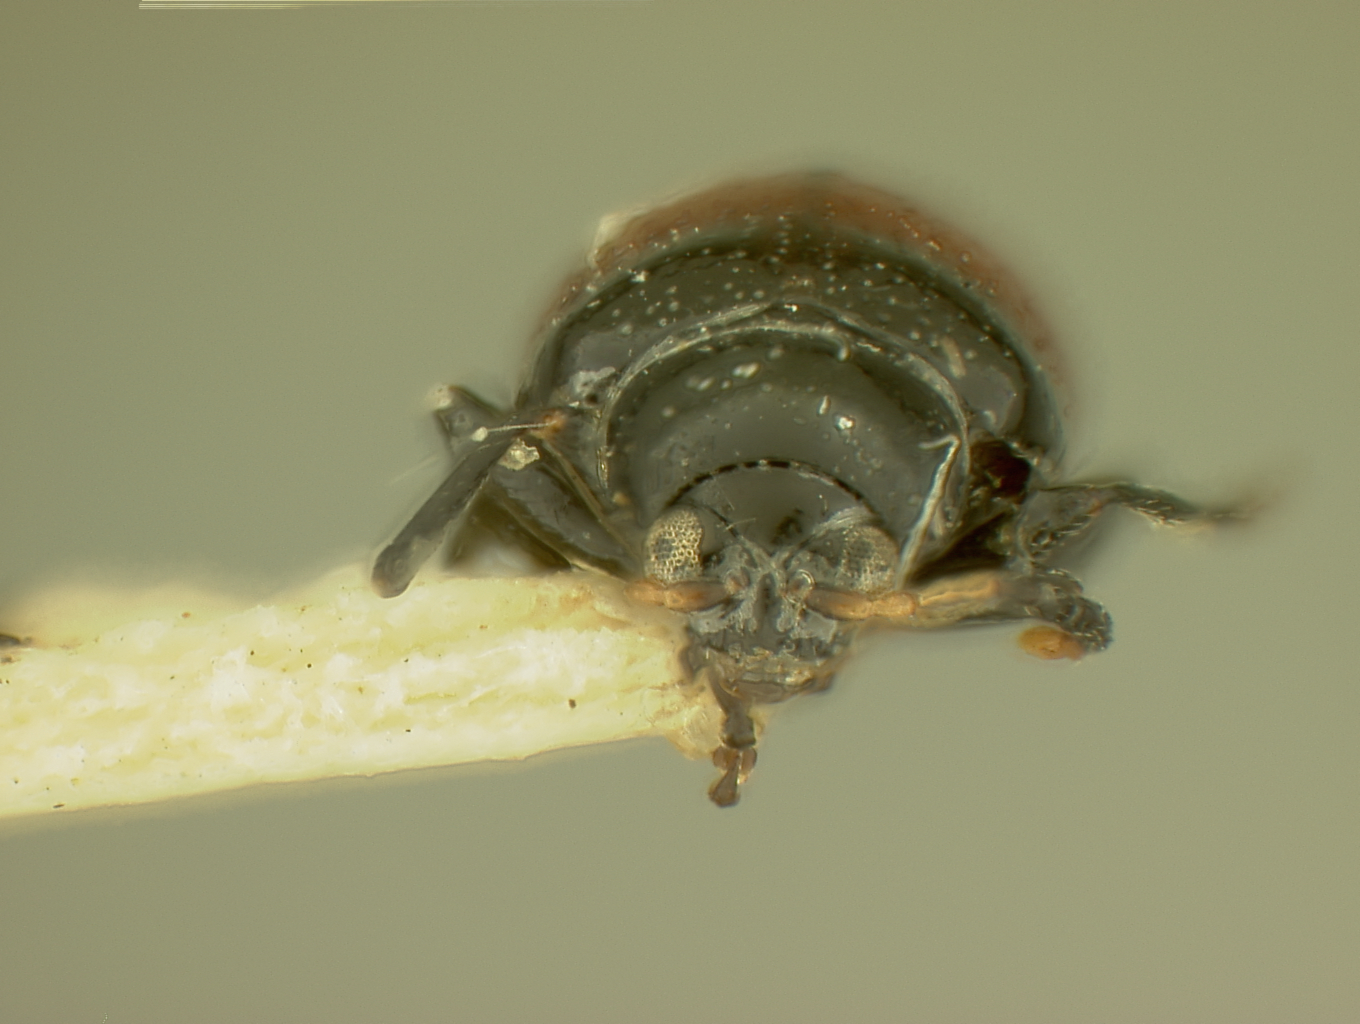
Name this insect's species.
Hermaeophaga nigrorubra
